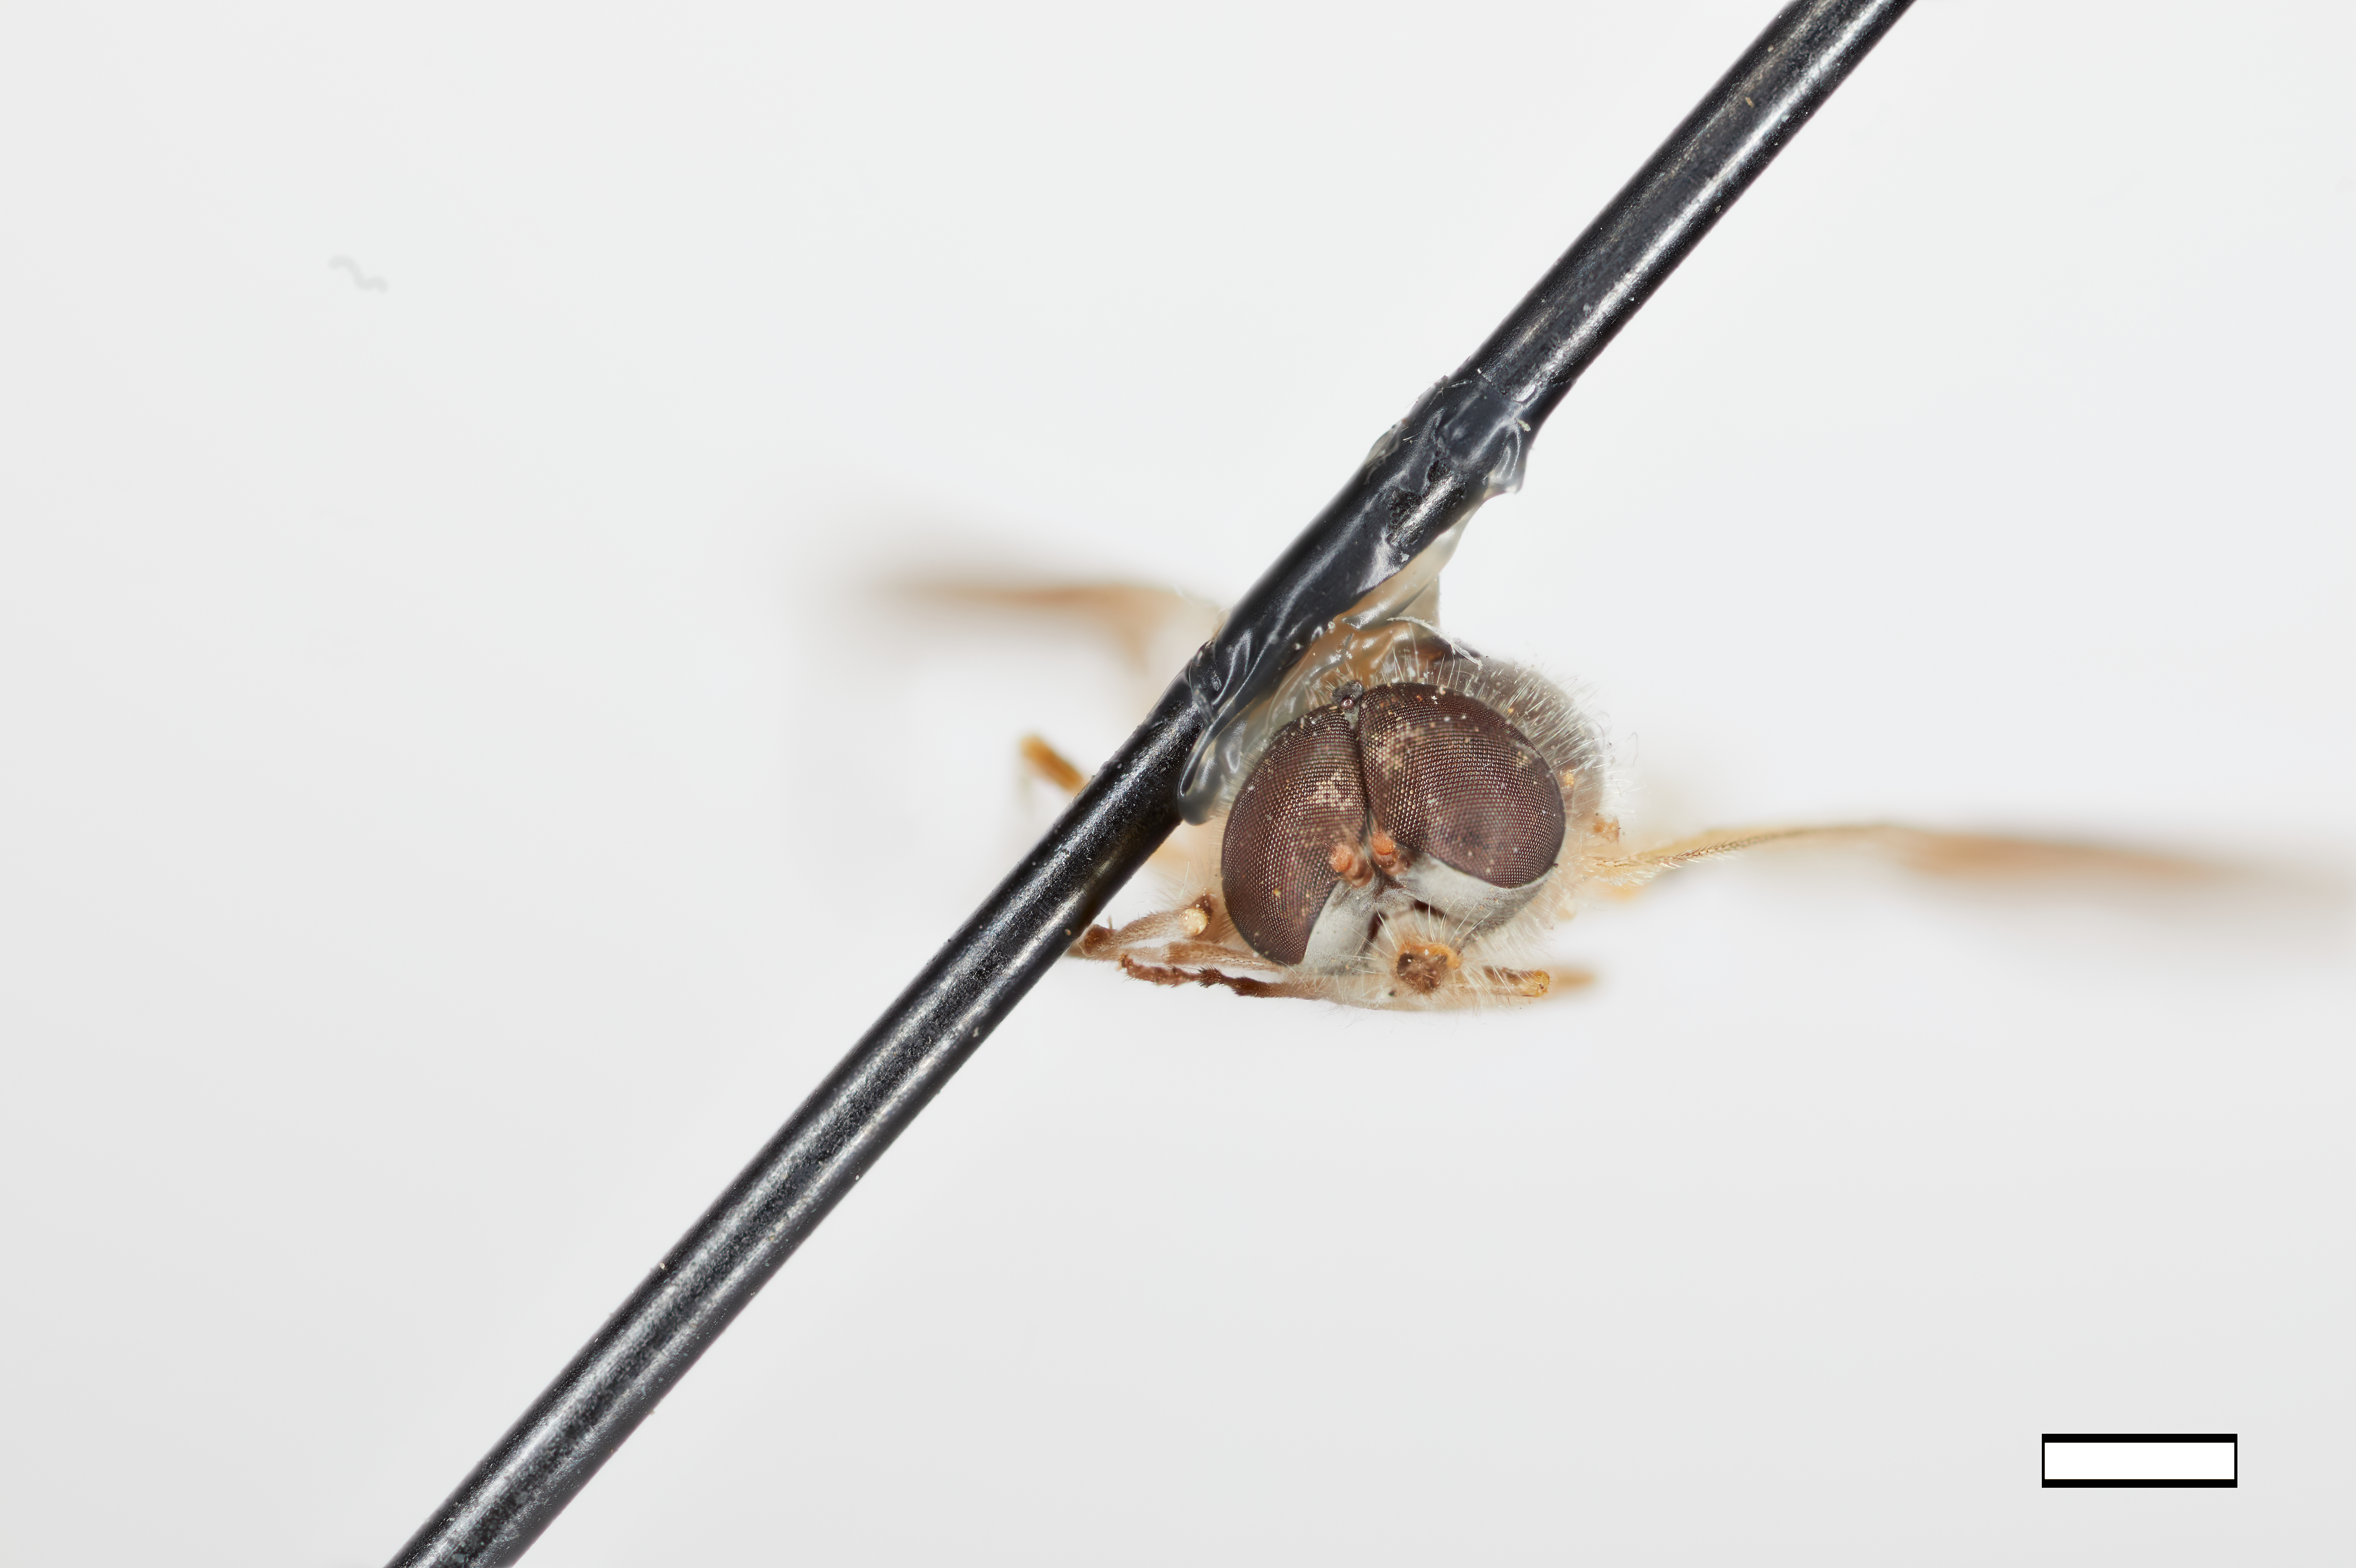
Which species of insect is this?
Dasyomma malleco
